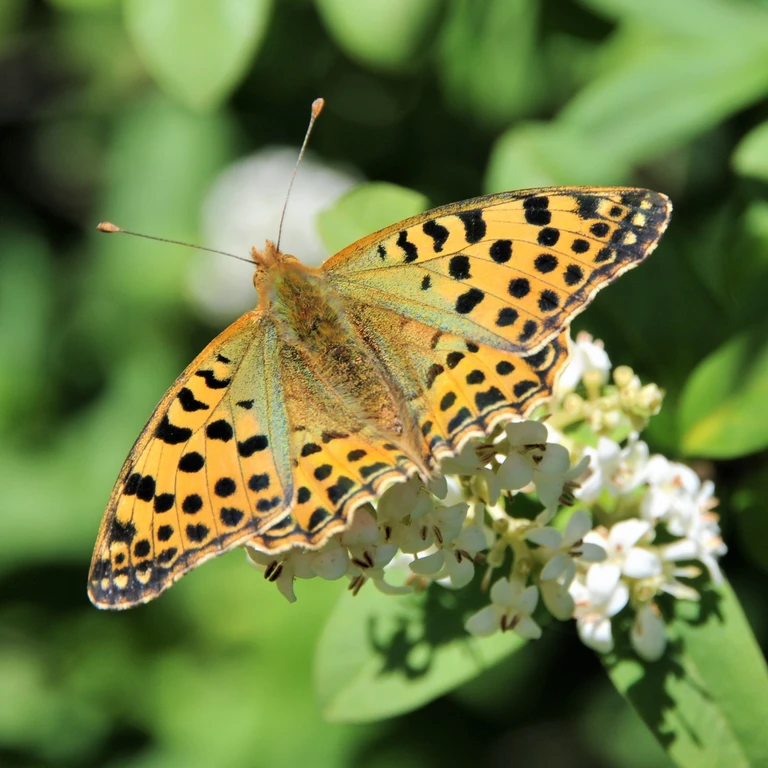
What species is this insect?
Issoria lathonia
